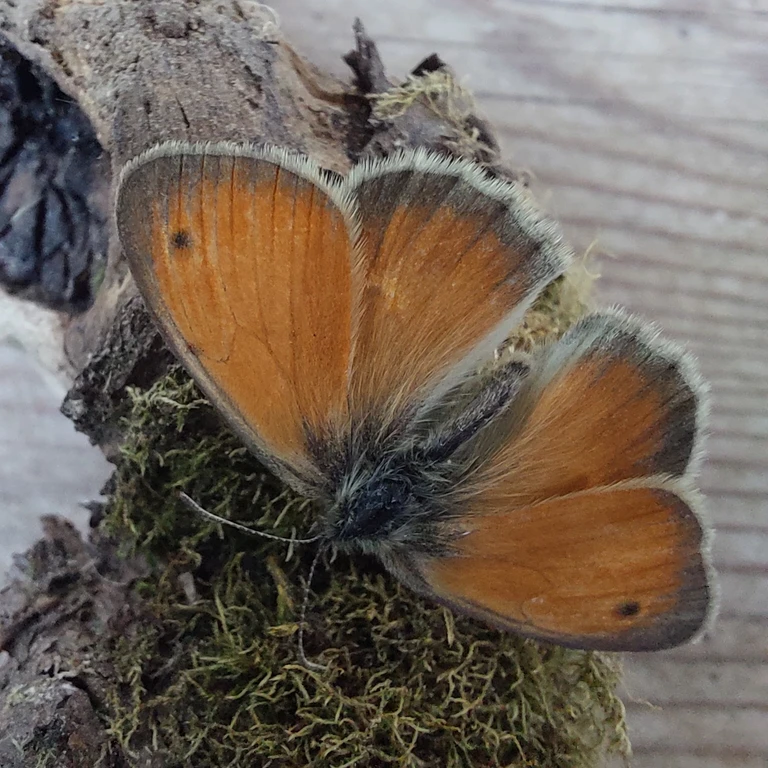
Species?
Coenonympha pamphilus
